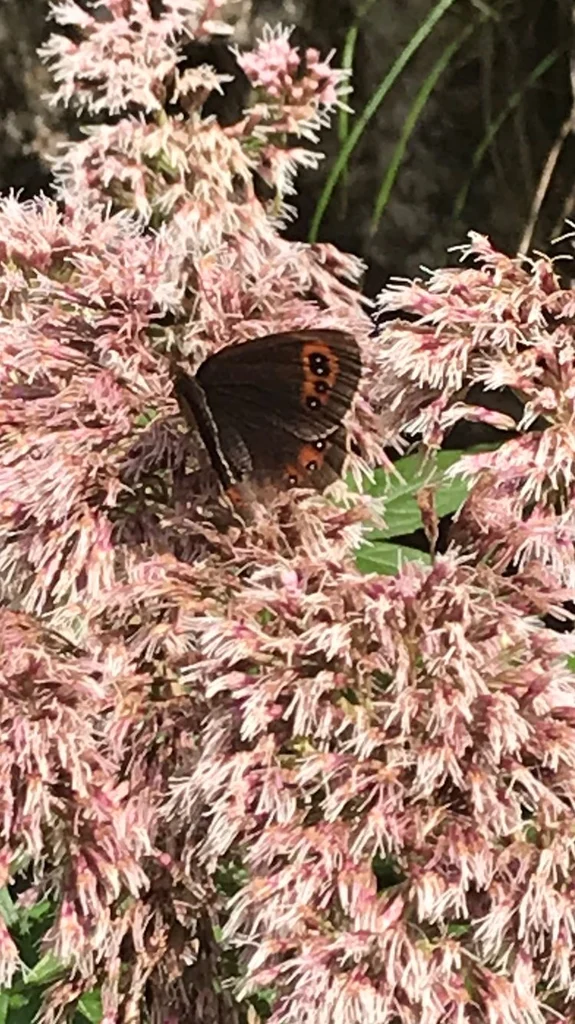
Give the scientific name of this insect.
Erebia aethiops
